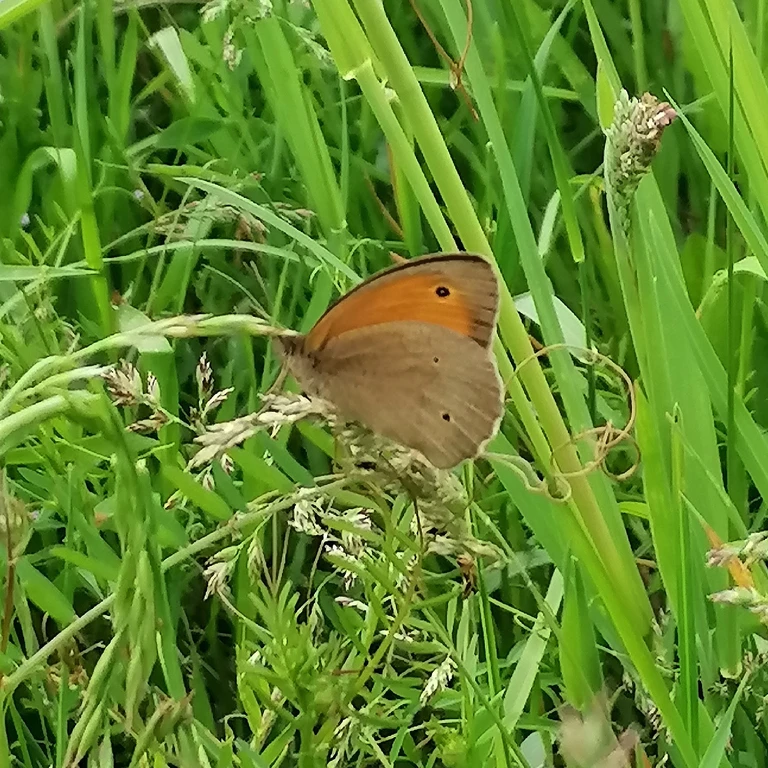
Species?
Maniola jurtina
